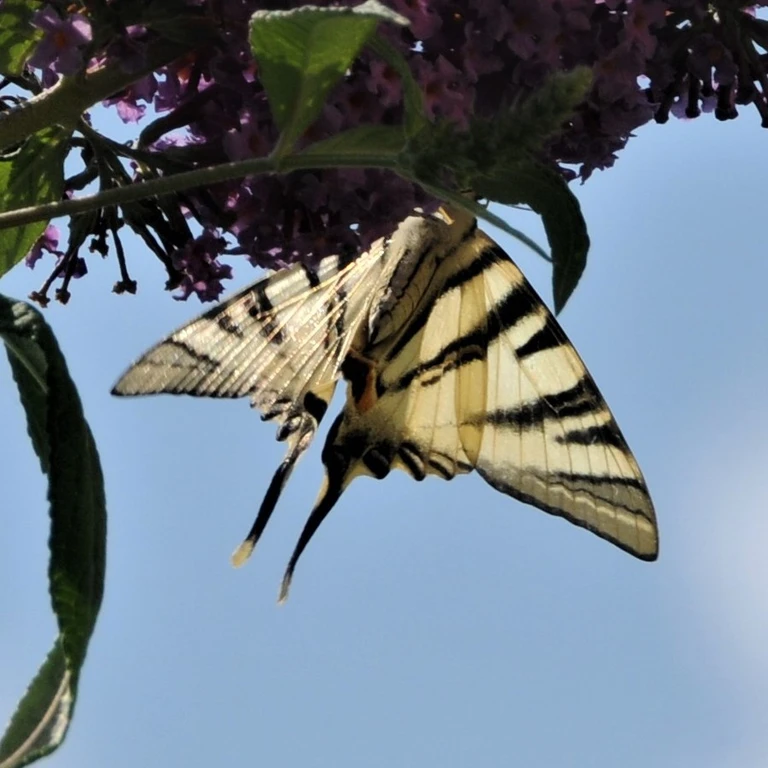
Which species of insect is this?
Iphiclides podalirius
